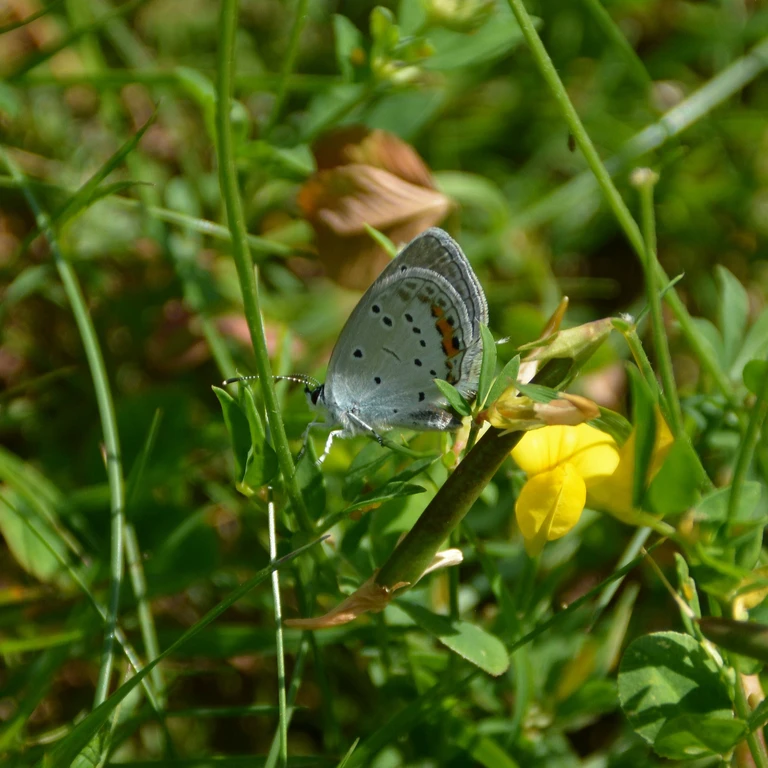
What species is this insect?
Cupido argiades (also Elkalyce argiades)
